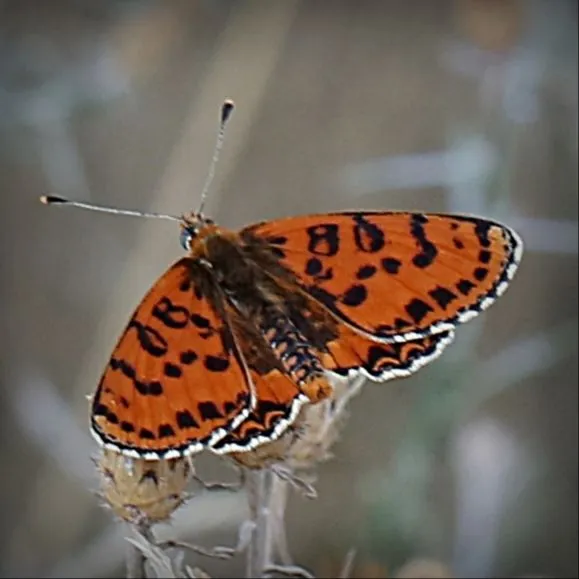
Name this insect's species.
Melitaea didyma
